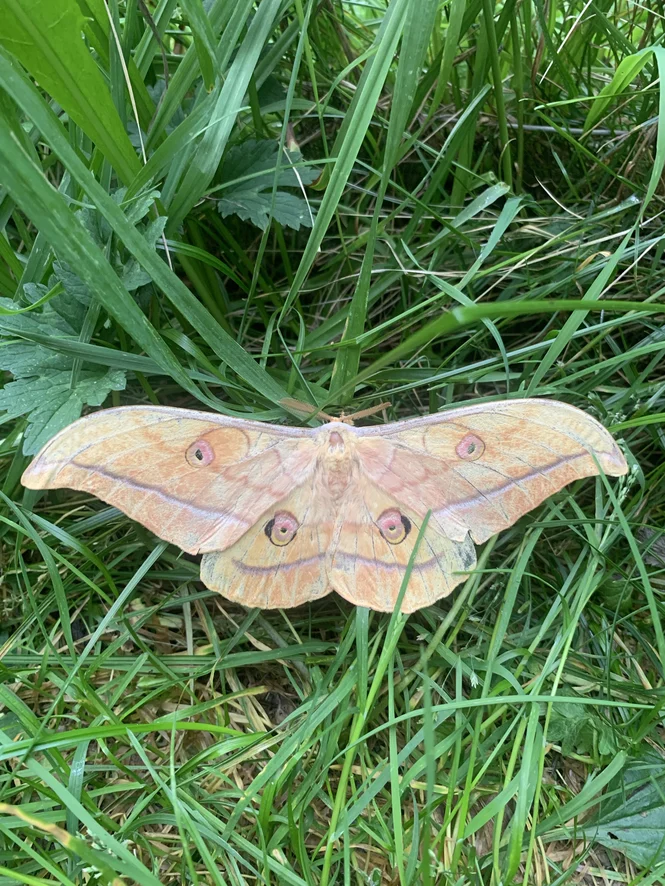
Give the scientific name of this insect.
Antheraea yamamai
